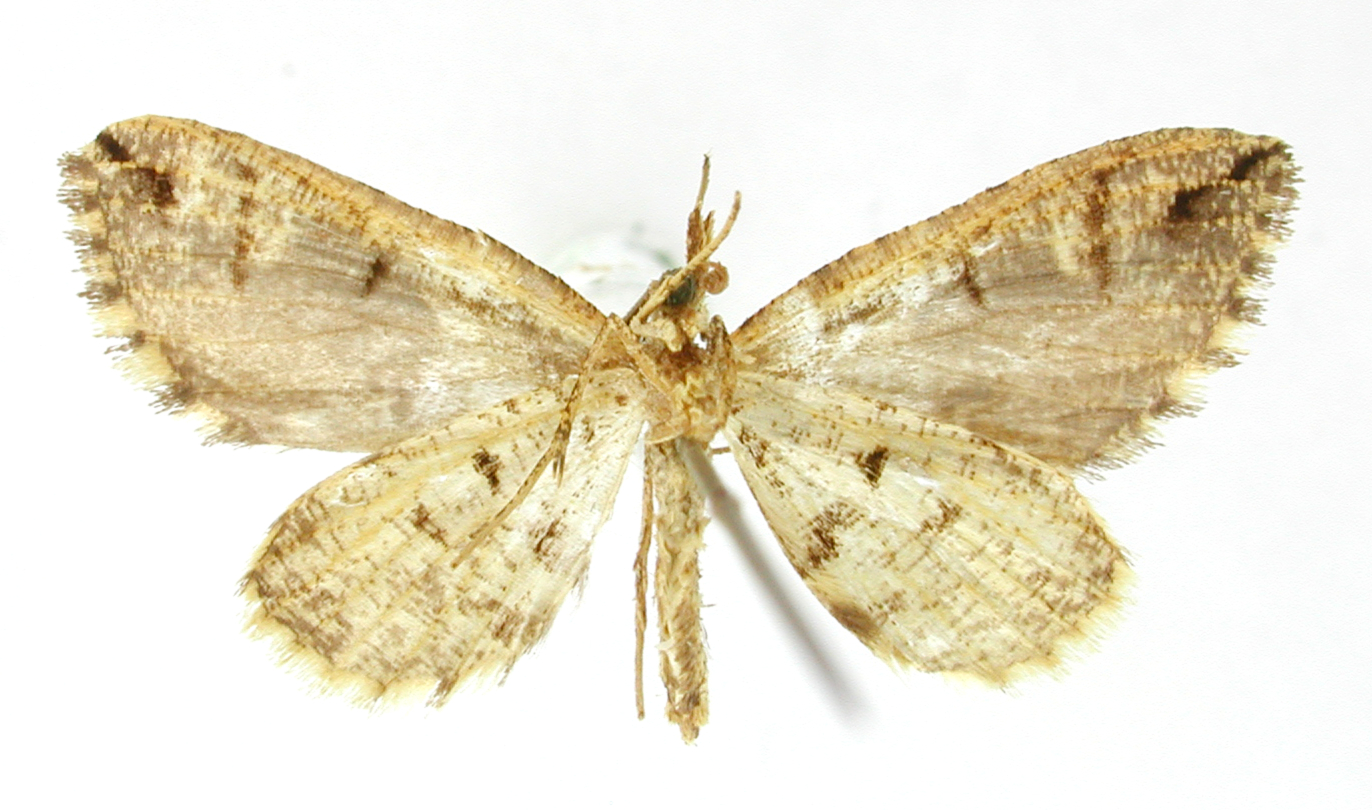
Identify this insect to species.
Hypolepis albifascia
